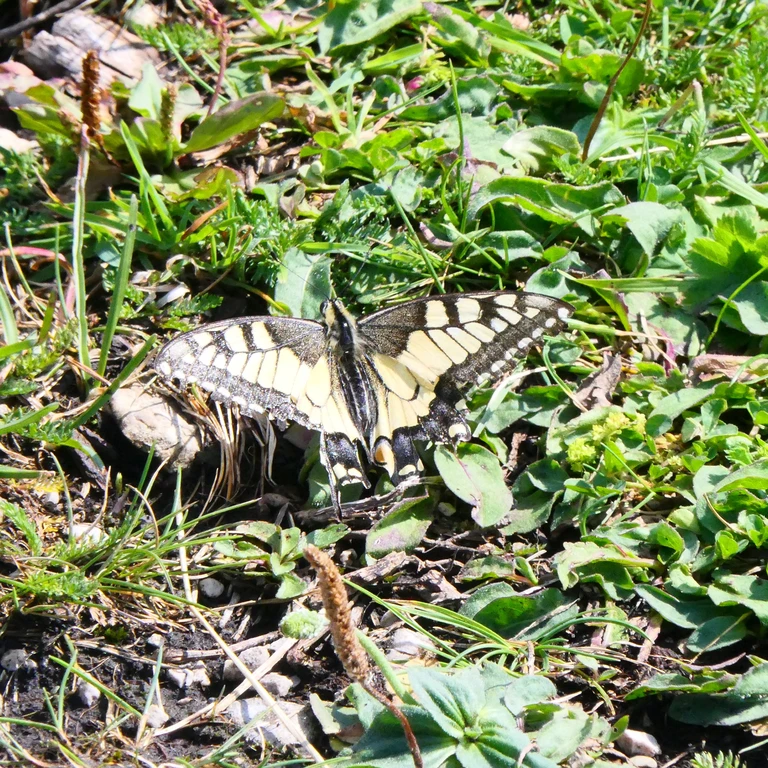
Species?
Papilio machaon
